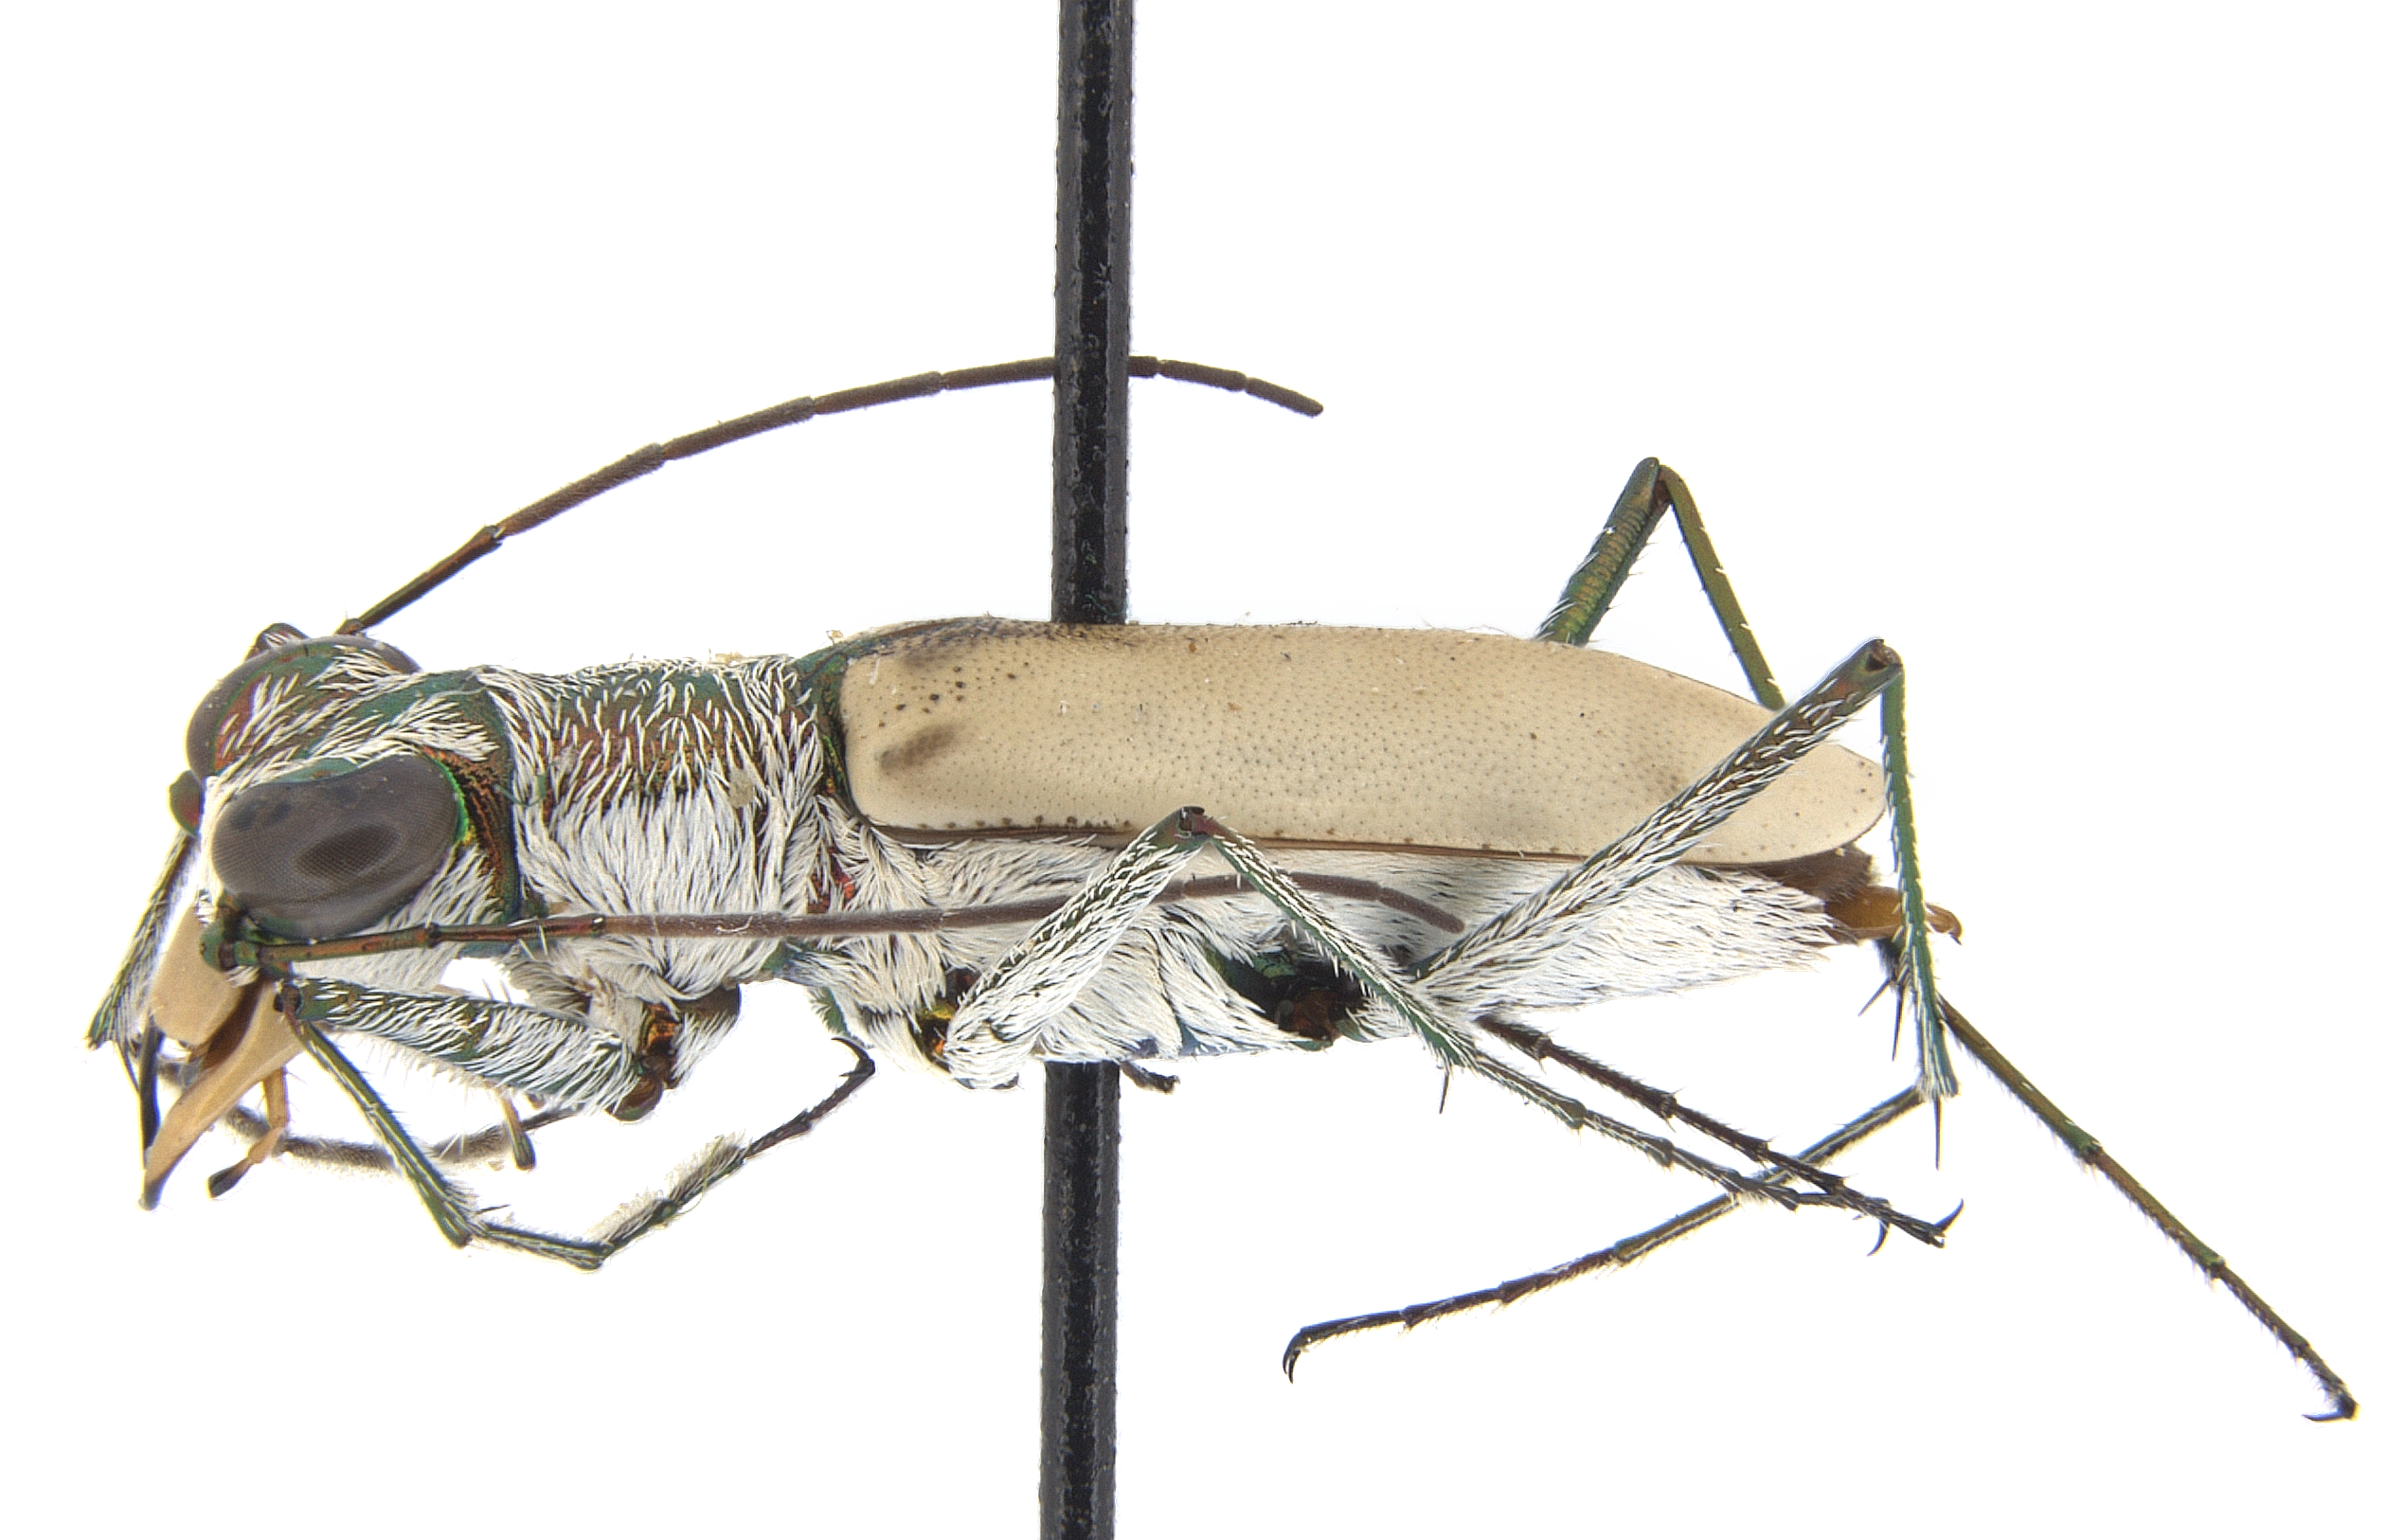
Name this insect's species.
Eunota togata
